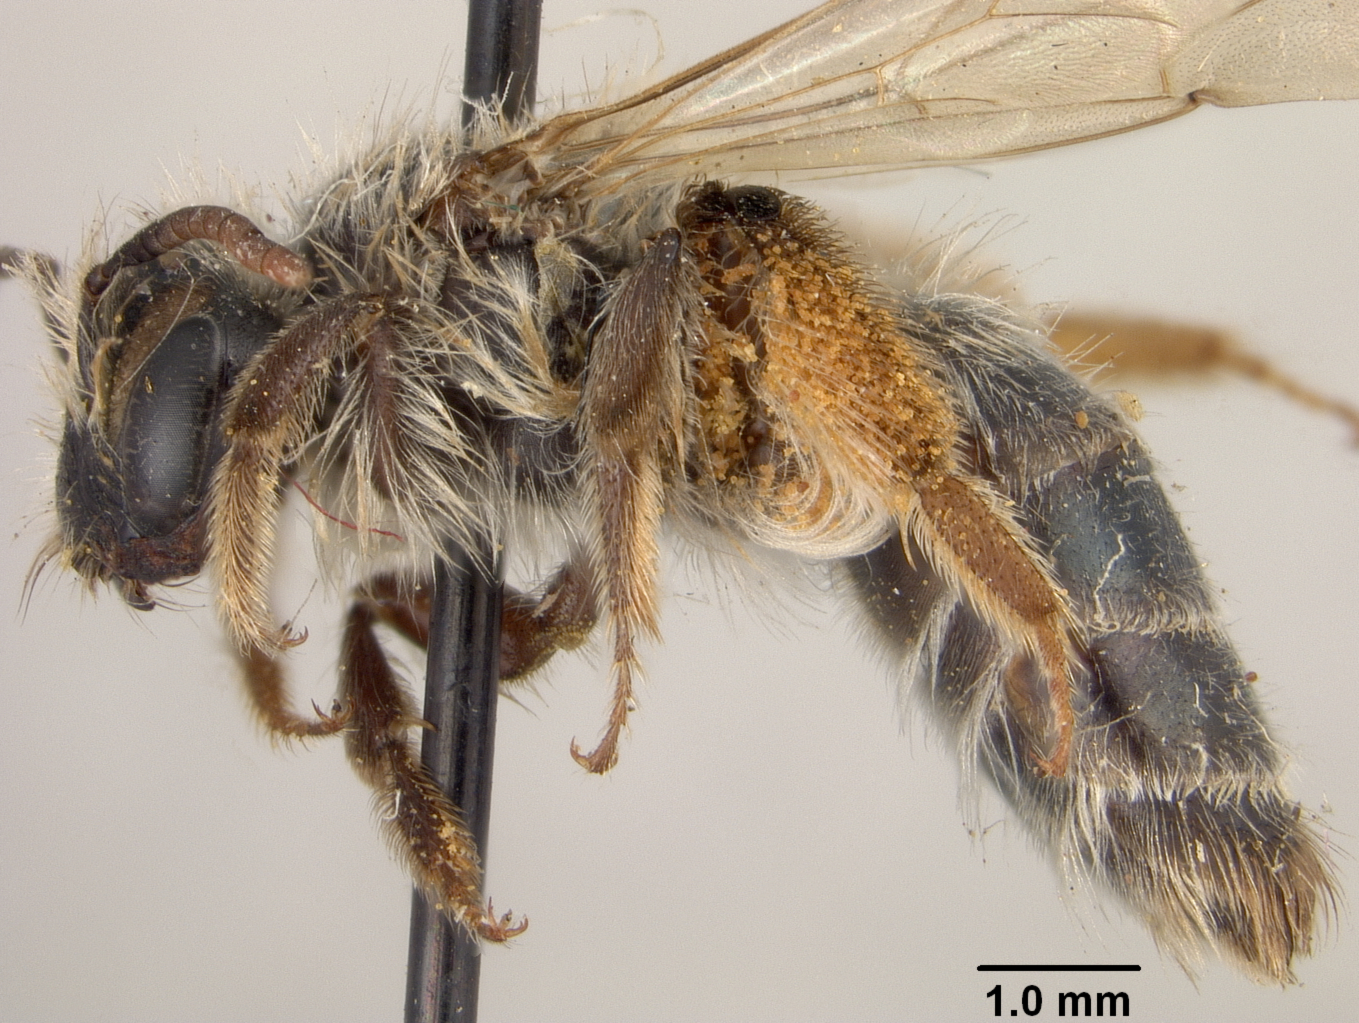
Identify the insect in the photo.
Andrena cymatilis
